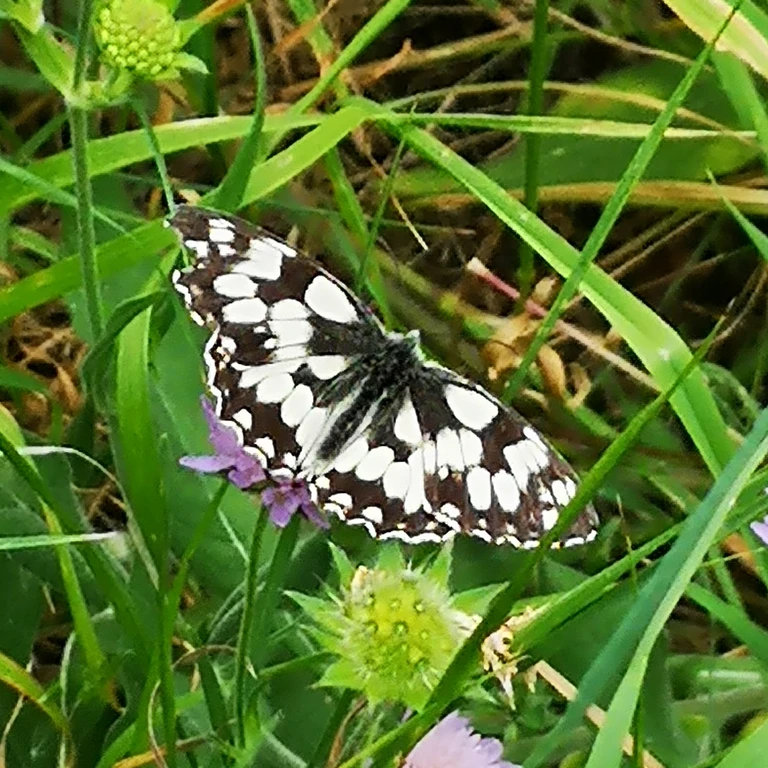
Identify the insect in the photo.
Melanargia galathea
